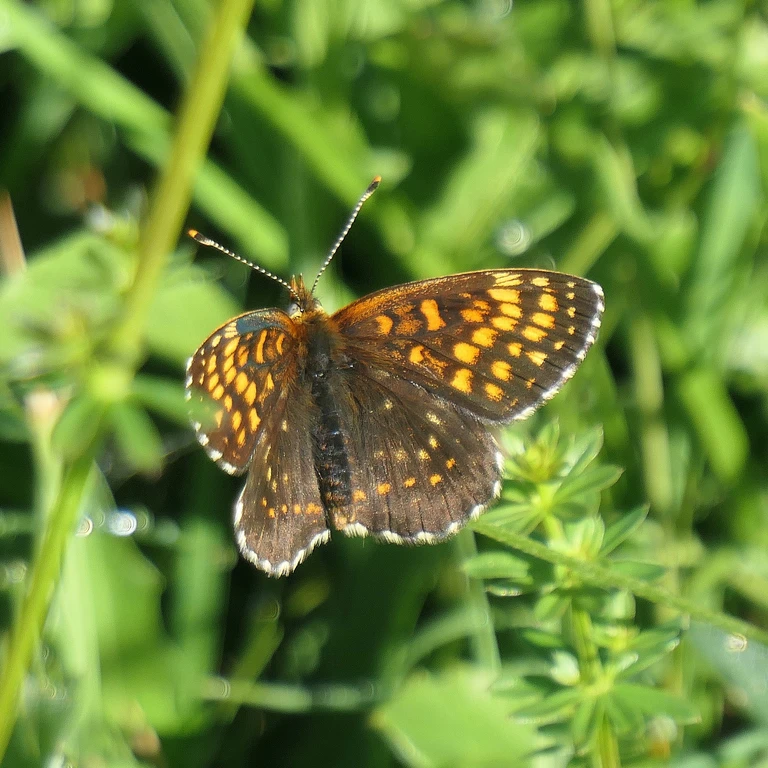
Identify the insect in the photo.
Melitaea diamina
